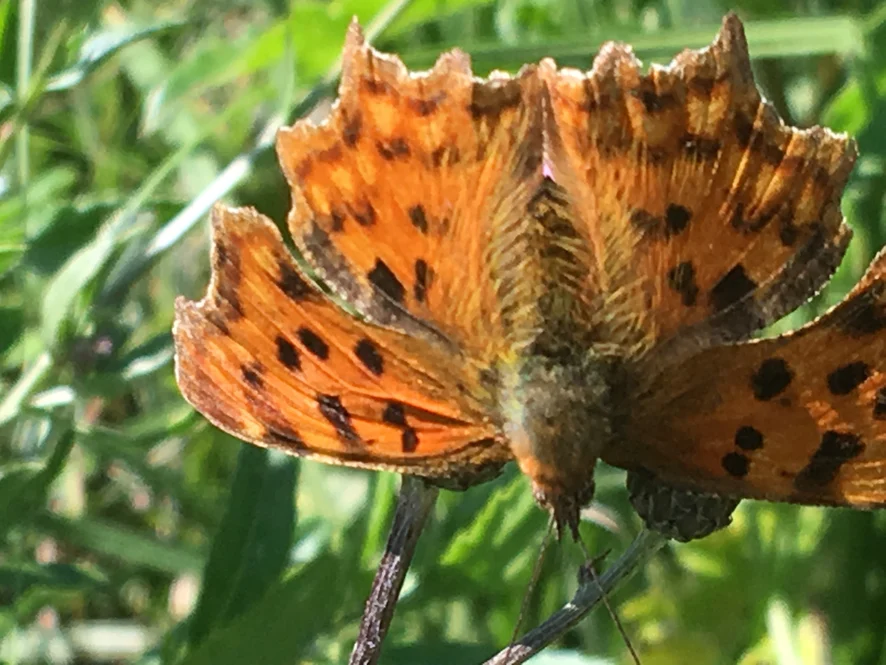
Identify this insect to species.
Polygonia c-album
